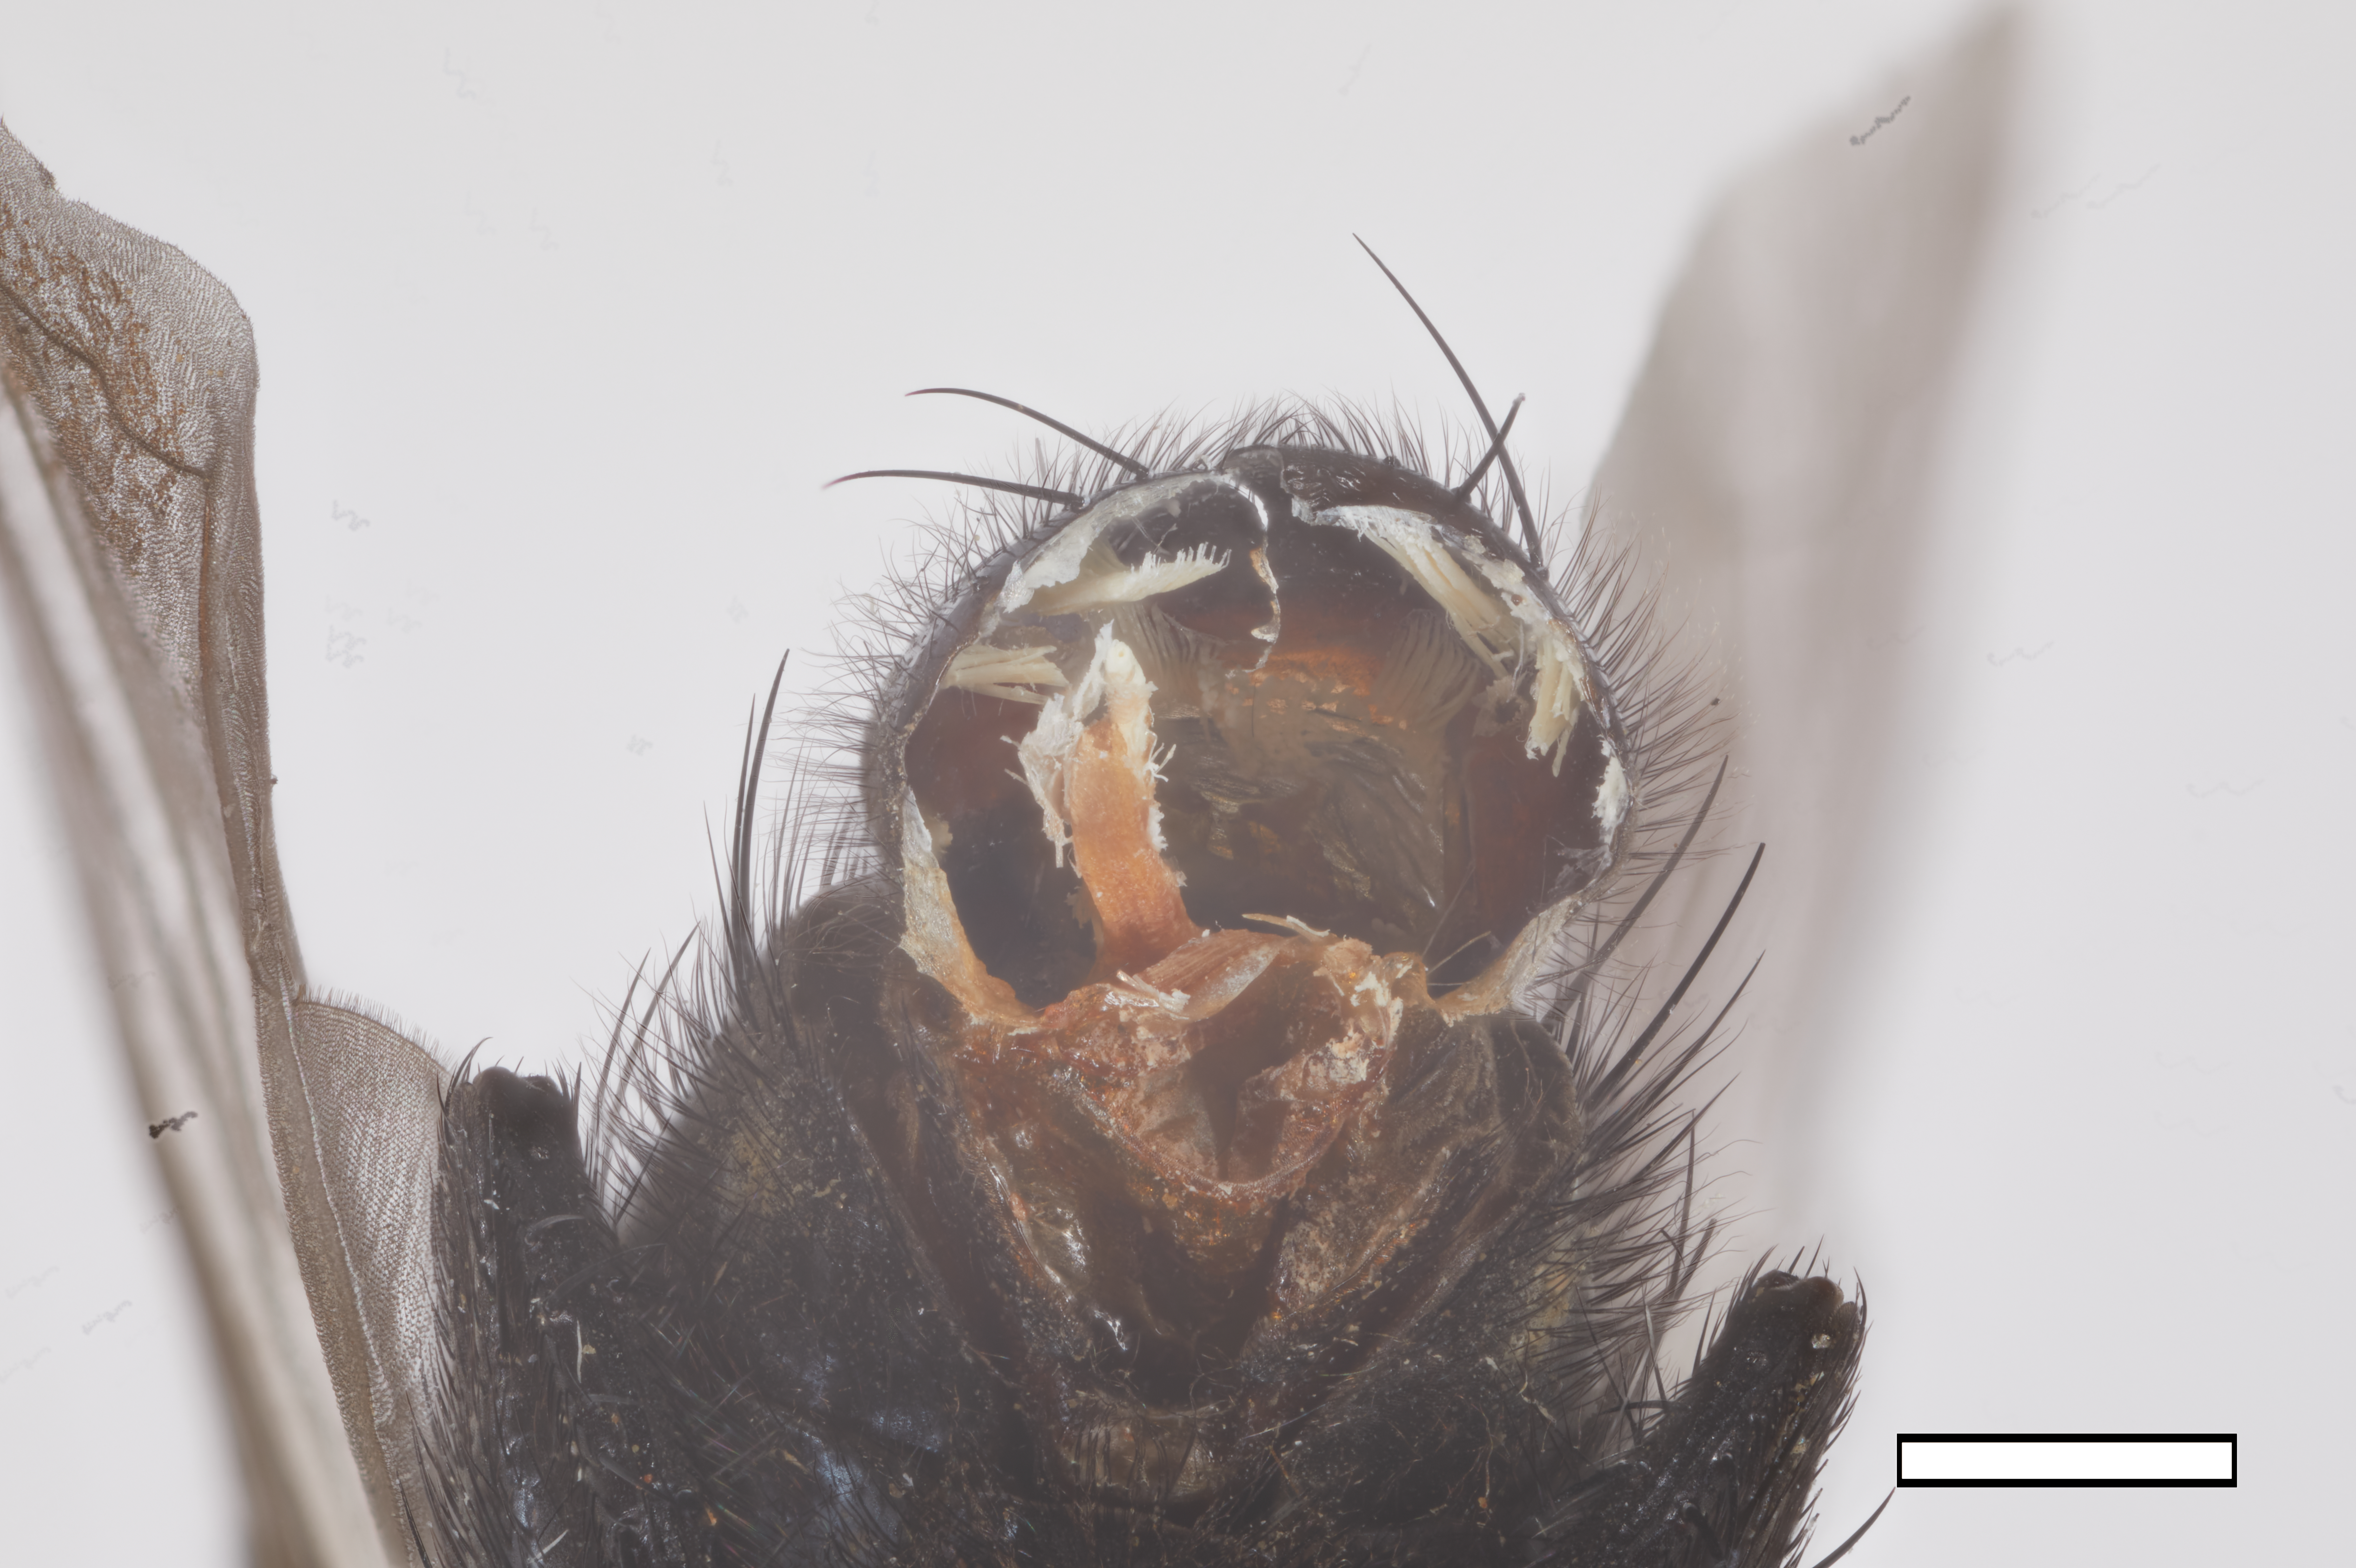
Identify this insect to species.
Chapiniola impressa
